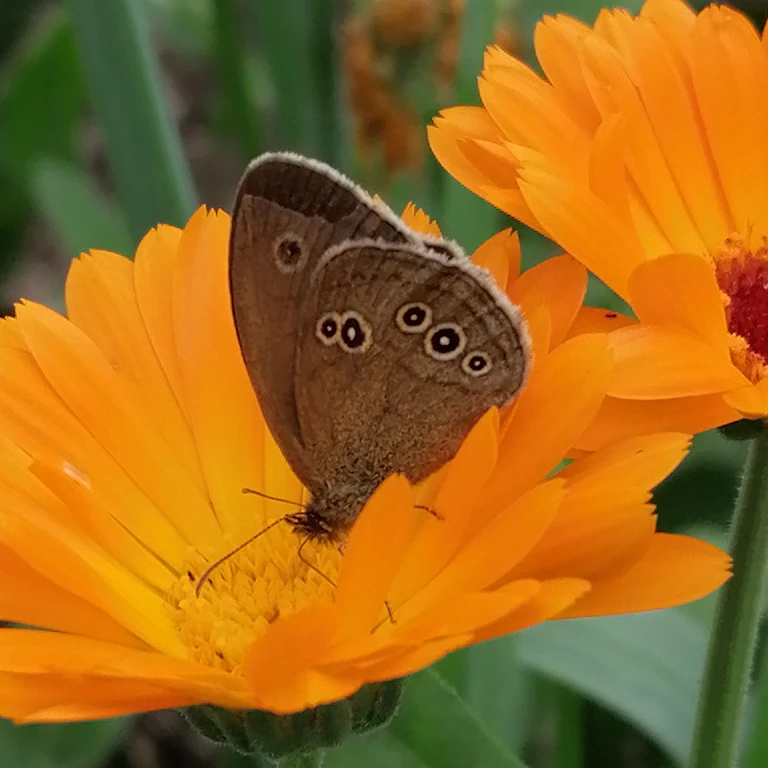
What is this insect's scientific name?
Aphantopus hyperantus
